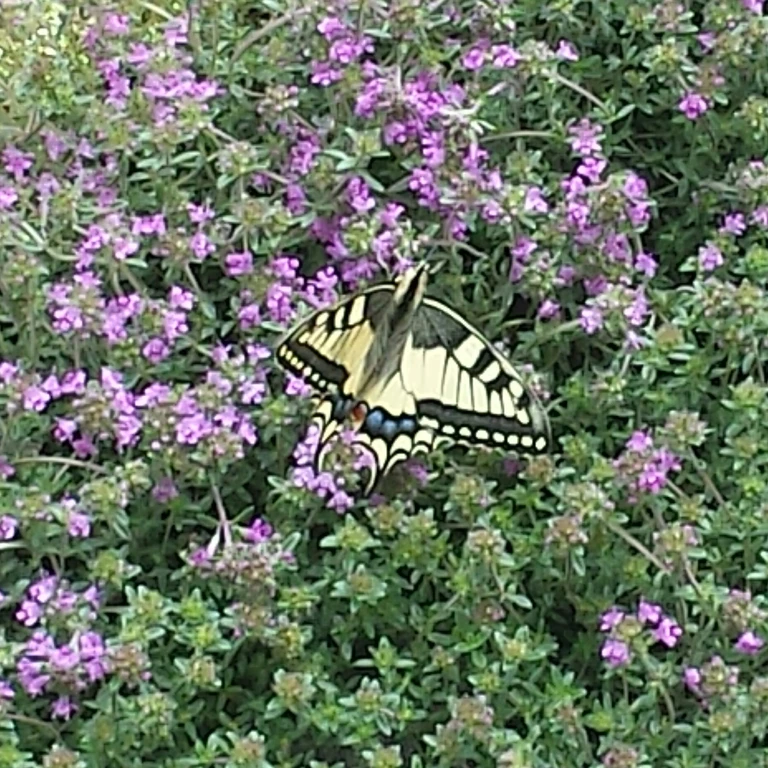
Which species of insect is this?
Papilio machaon
